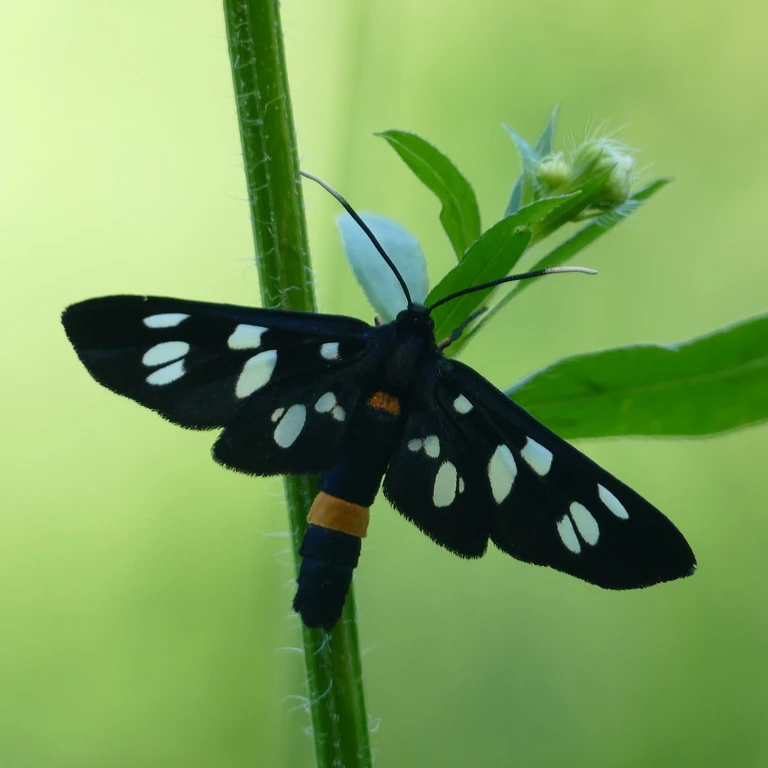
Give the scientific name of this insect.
Amata phegea
